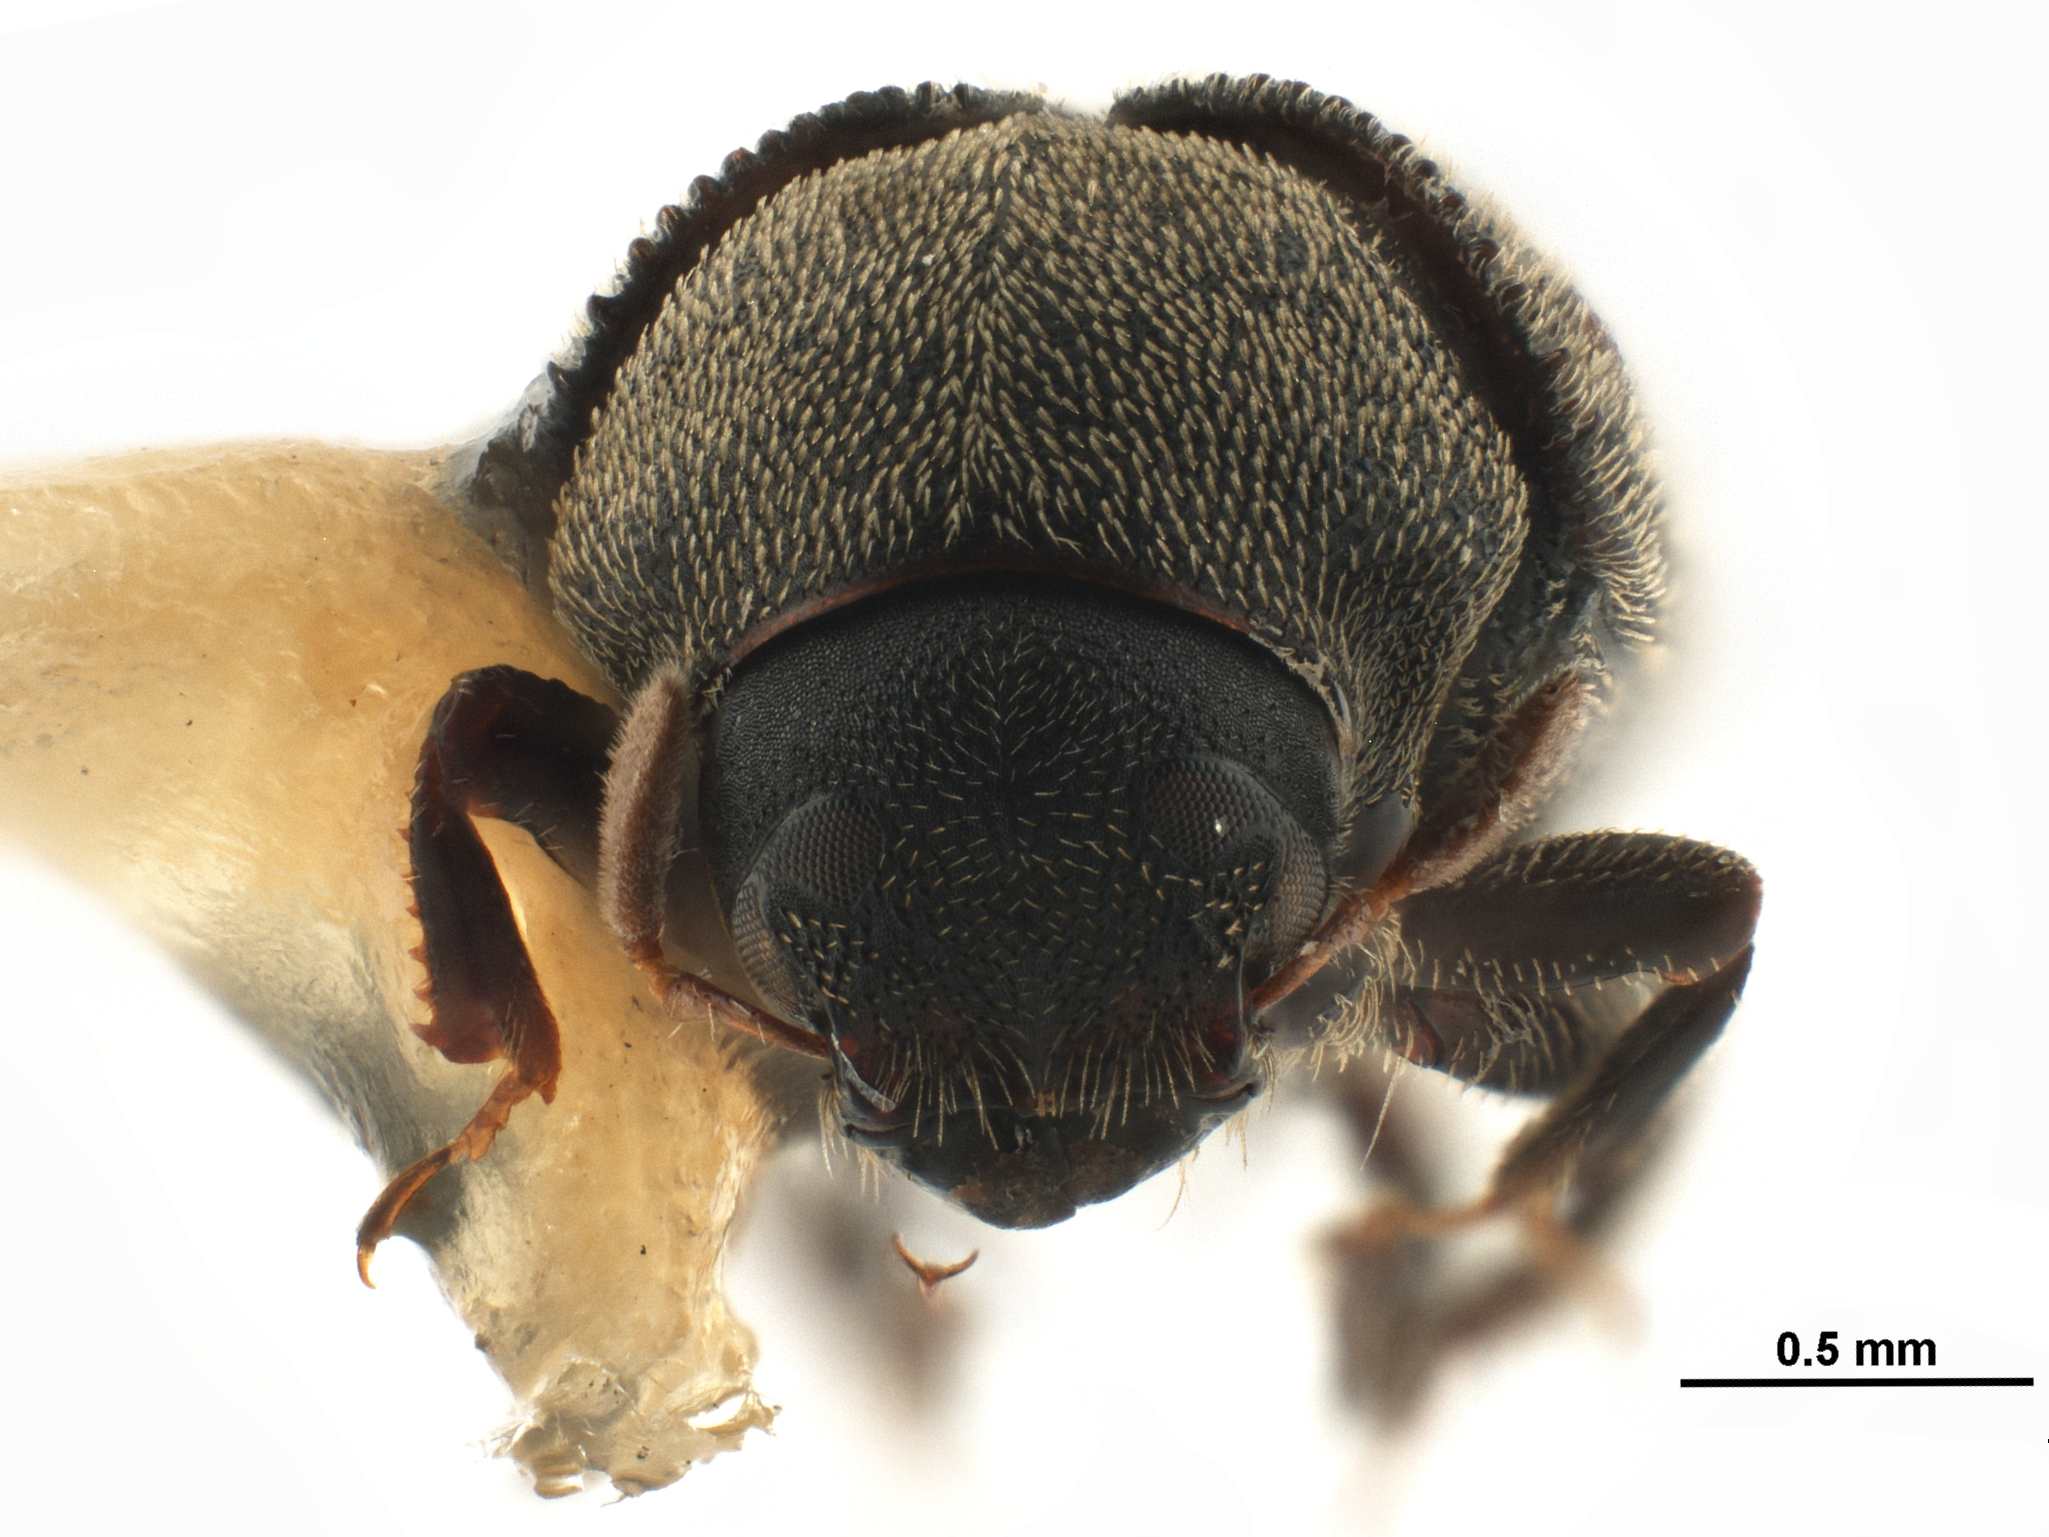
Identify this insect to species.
Phloeocranus bruchoides
